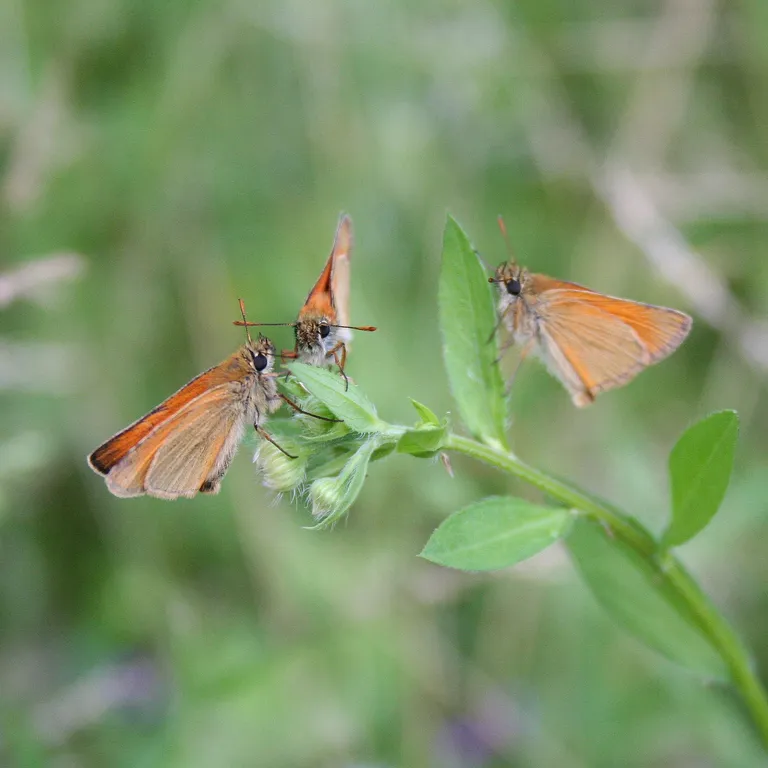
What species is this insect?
Thymelicus sylvestris
